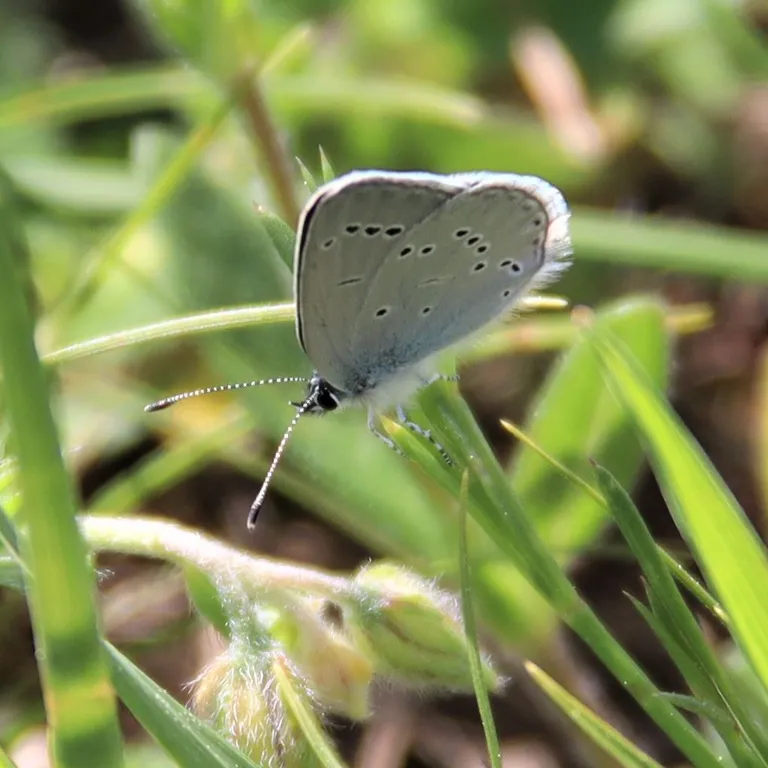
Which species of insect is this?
Cupido minimus
